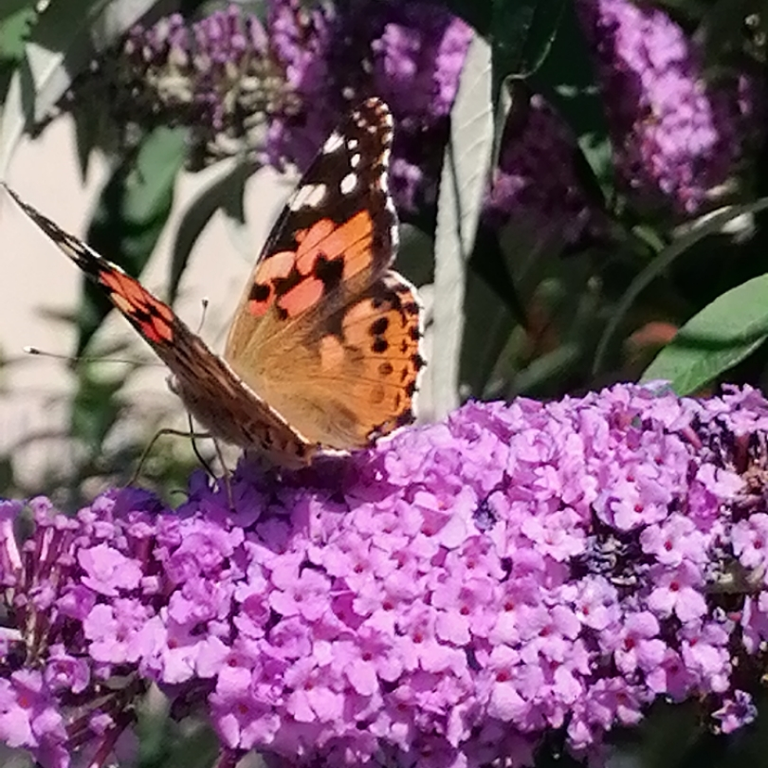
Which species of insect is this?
Vanessa cardui
